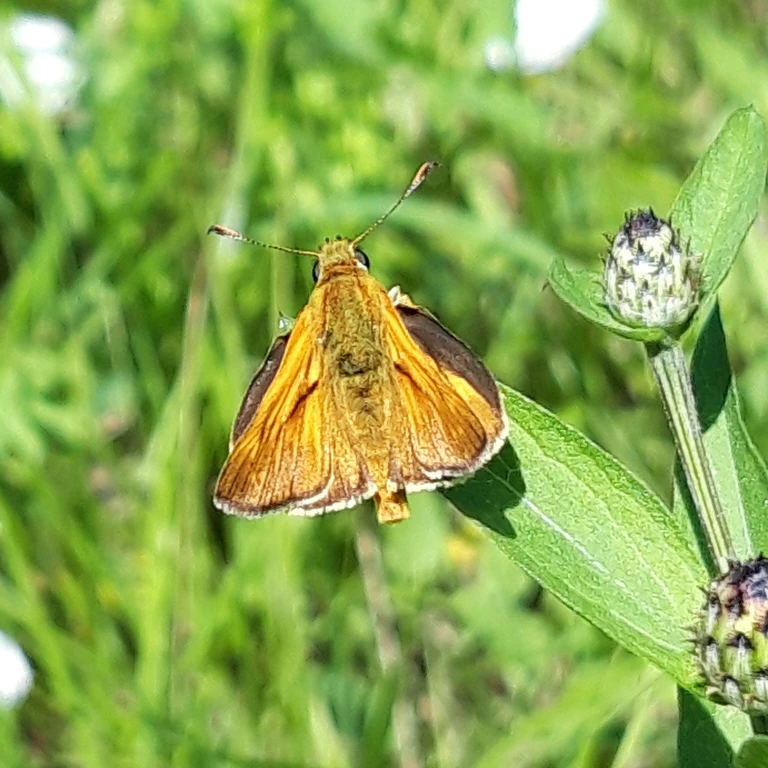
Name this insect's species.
Ochlodes sylvanus (also Ochlodes venata)
